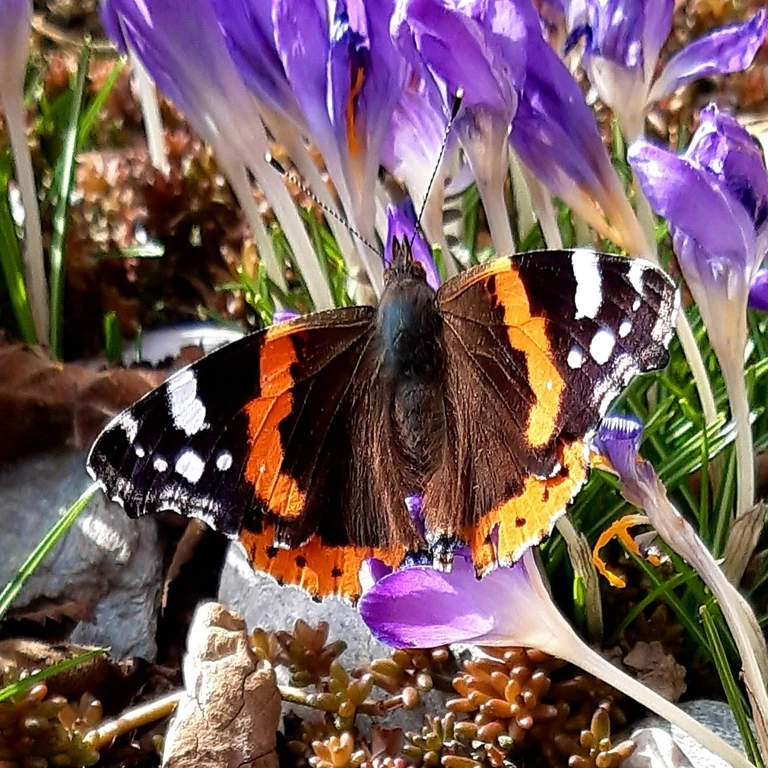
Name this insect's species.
Vanessa atalanta
